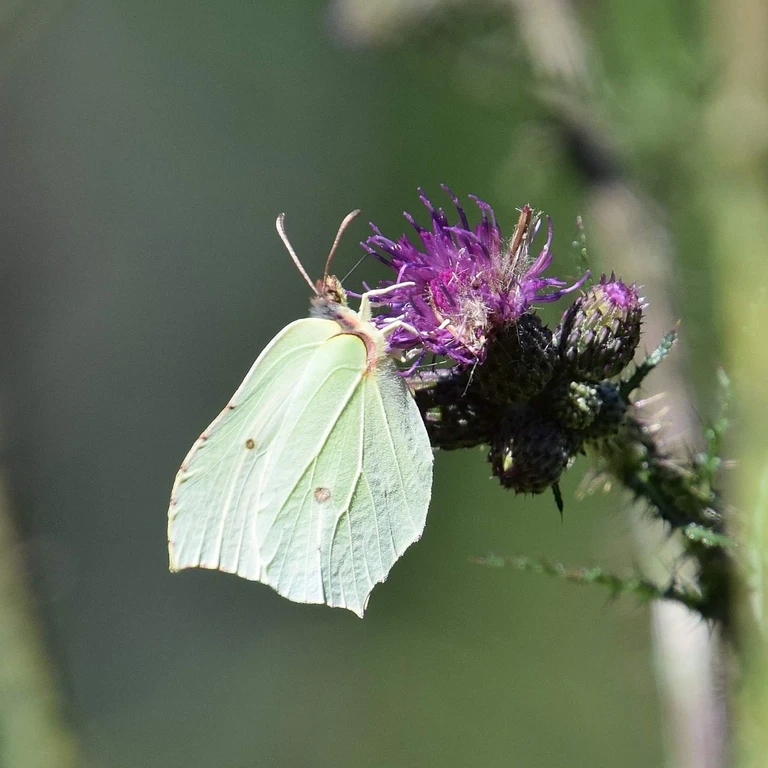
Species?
Gonepteryx rhamni
